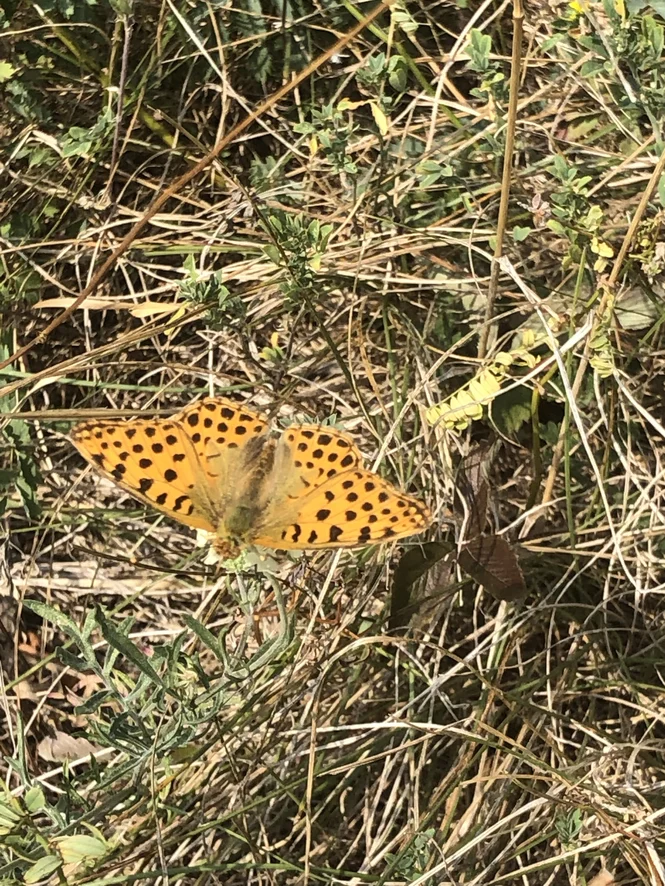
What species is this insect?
Issoria lathonia
